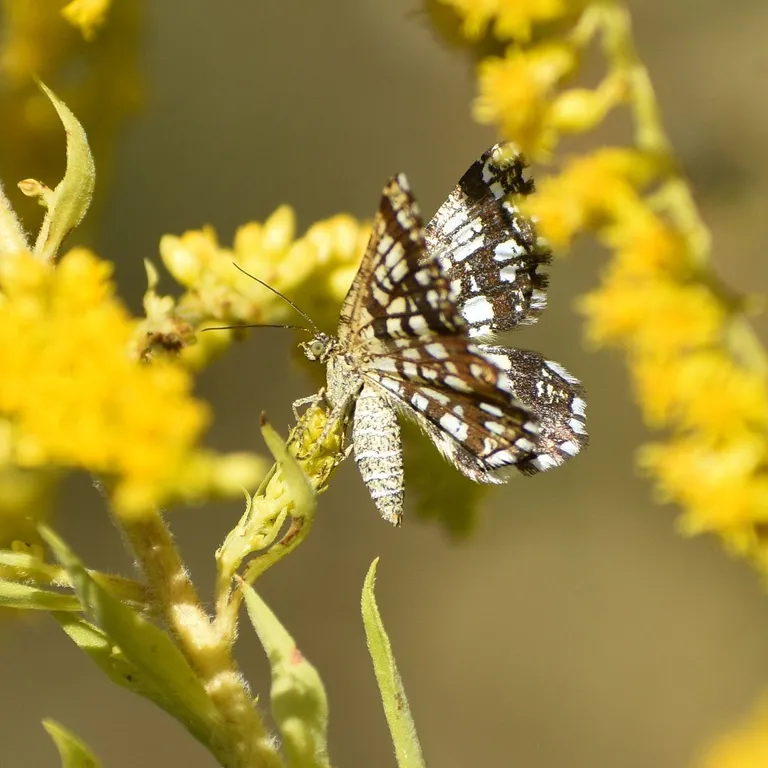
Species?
Chiasmia clathrata
